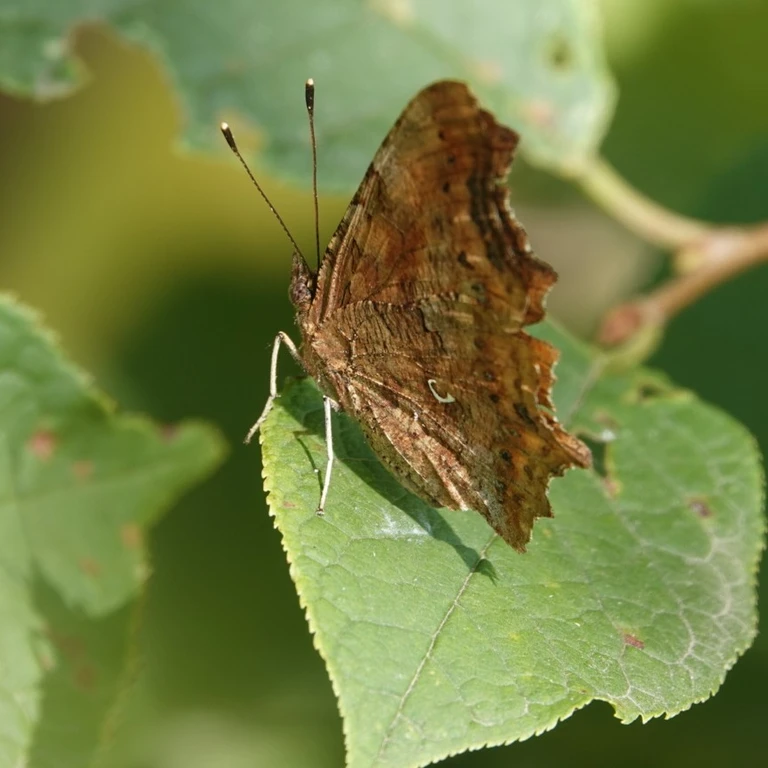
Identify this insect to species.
Polygonia c-album
